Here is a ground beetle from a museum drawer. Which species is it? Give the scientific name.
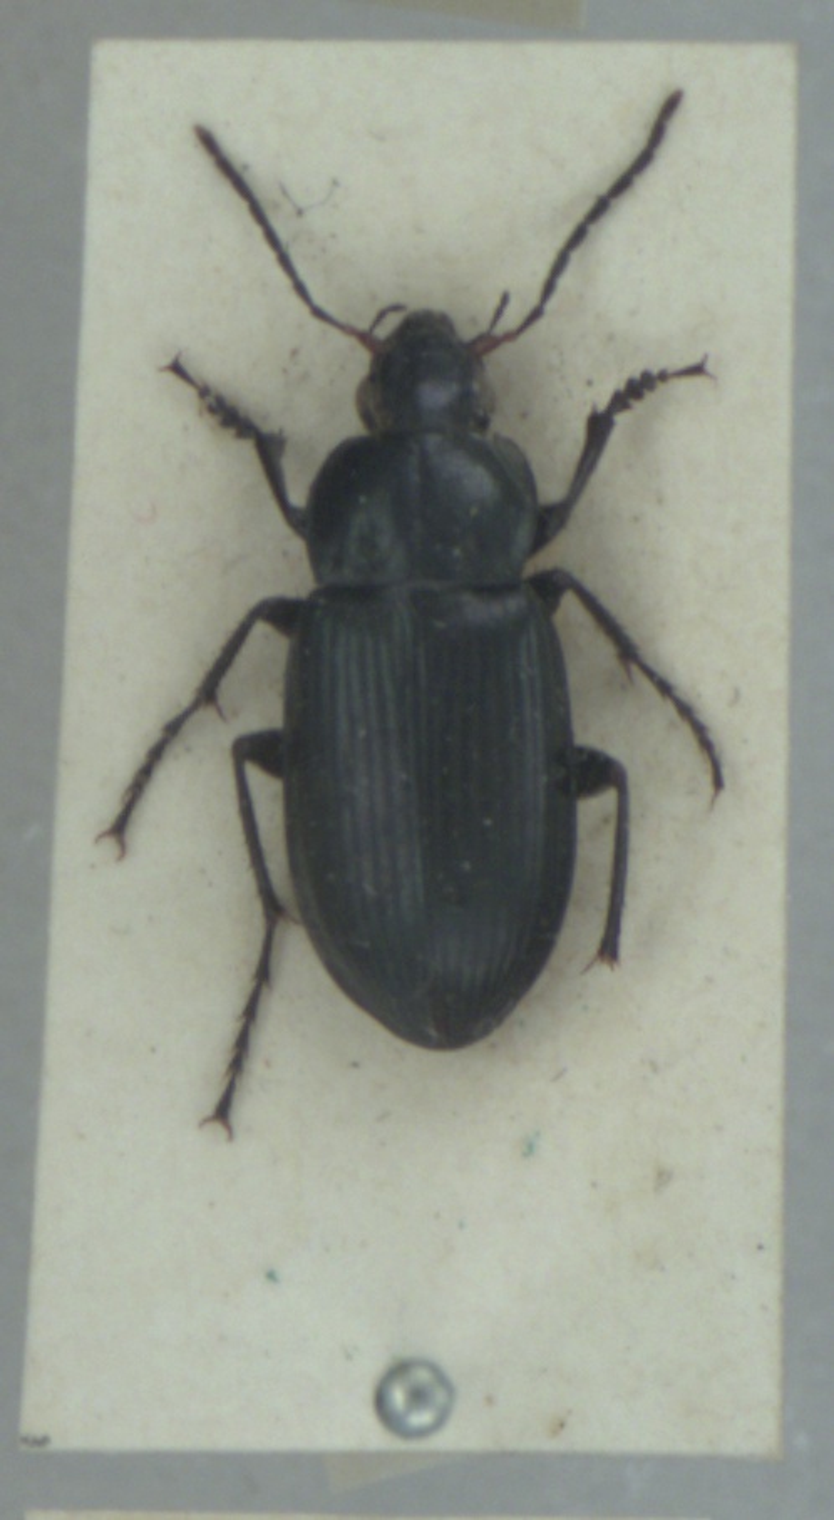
Poecilus cupreus
